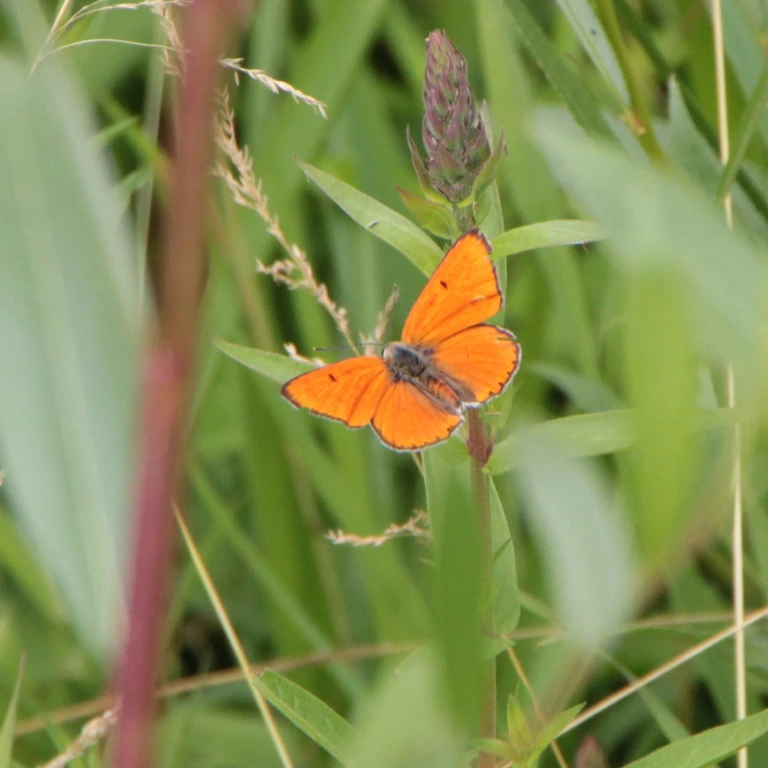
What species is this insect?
Lycaena dispar
